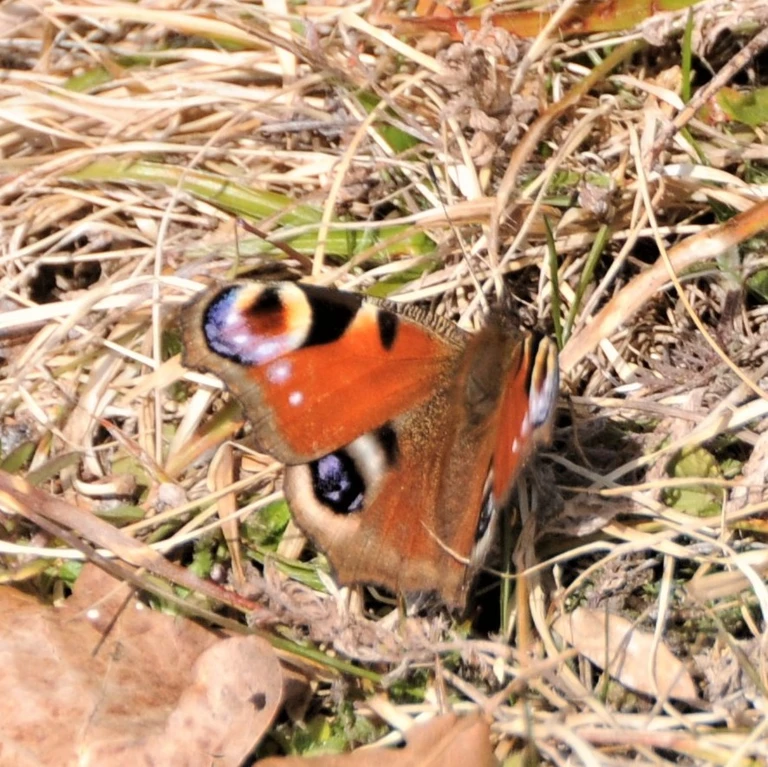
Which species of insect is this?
Aglais io
